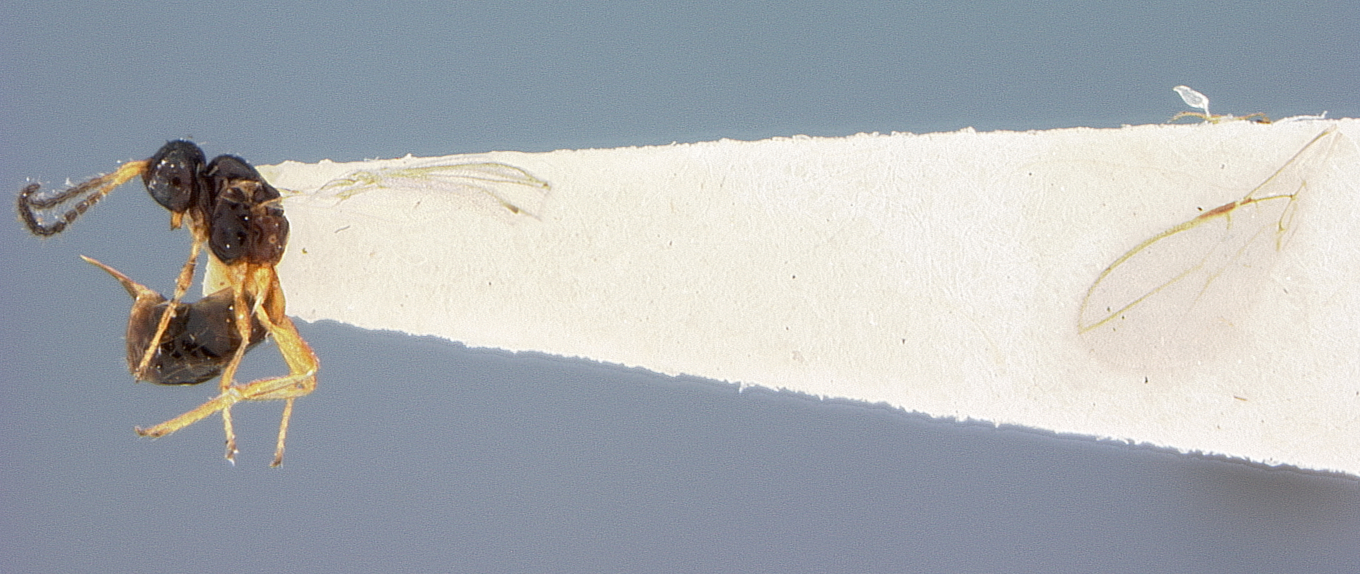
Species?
Synaldis trematosa
